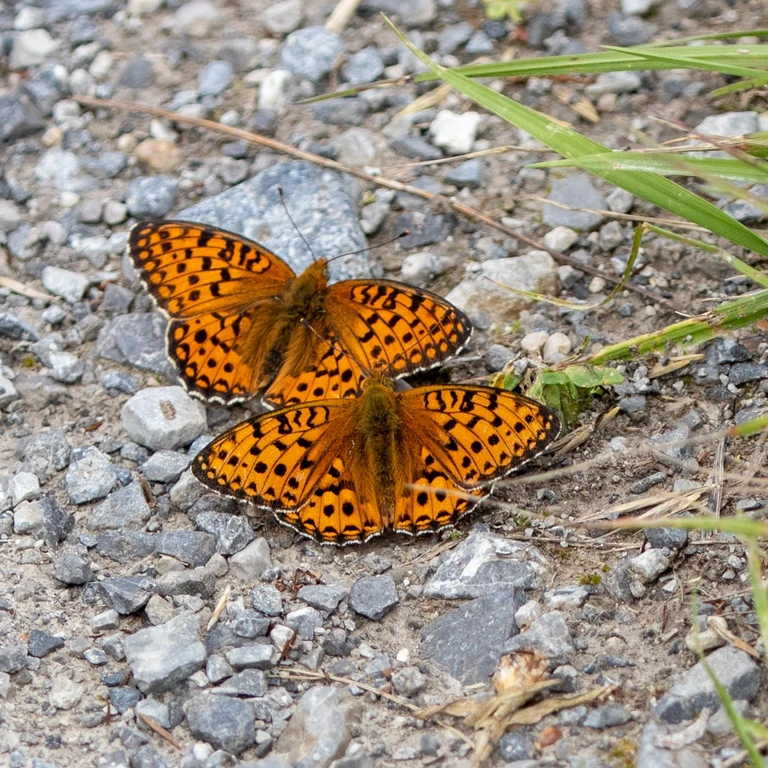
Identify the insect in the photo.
Speyeria aglaja
